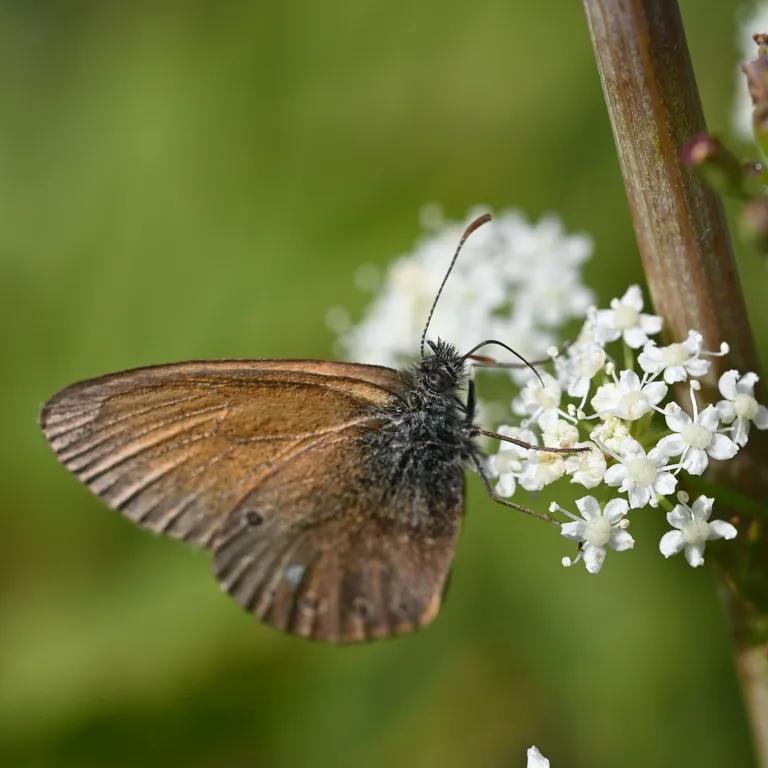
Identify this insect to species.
Coenonympha glycerion (also Coenonympha iphis)
